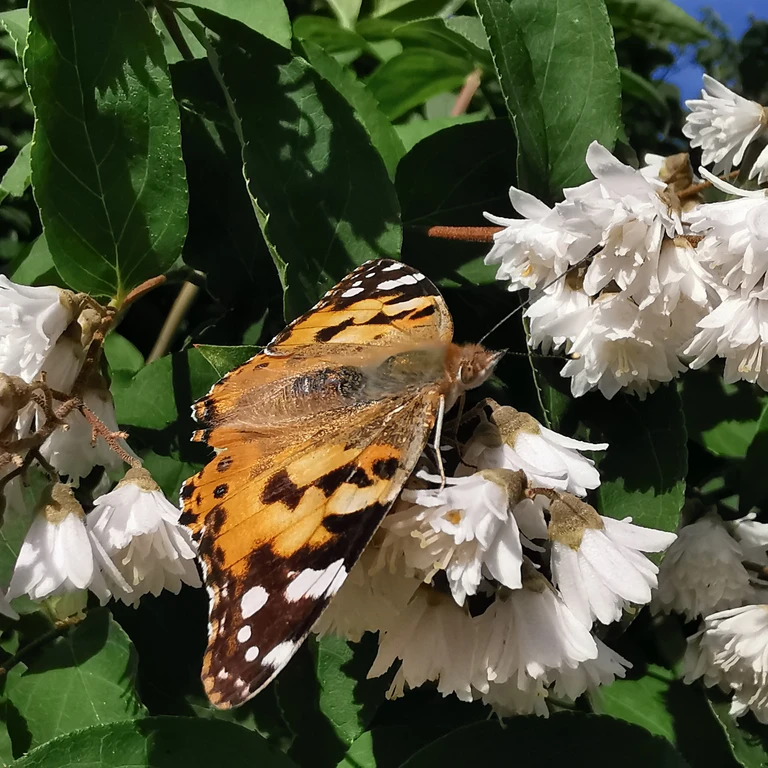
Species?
Vanessa cardui
